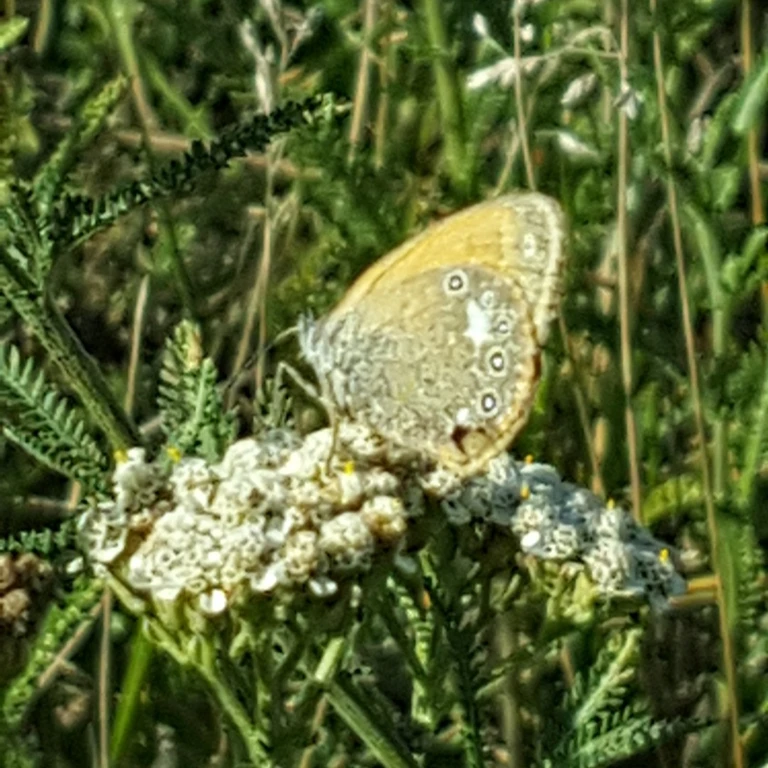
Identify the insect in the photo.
Coenonympha glycerion (also Coenonympha iphis)
